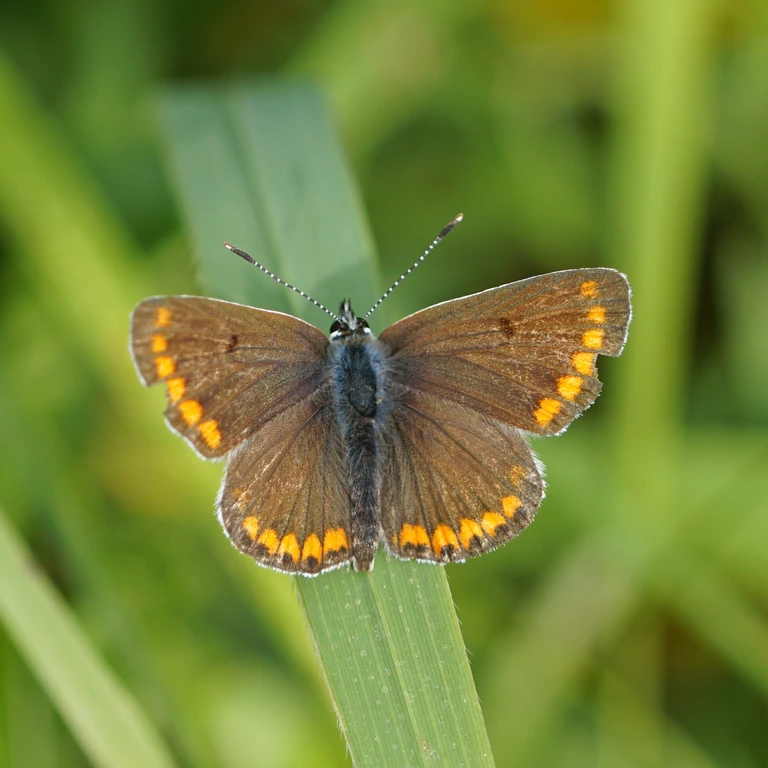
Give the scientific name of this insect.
Aricia agestis/artaxerxes
